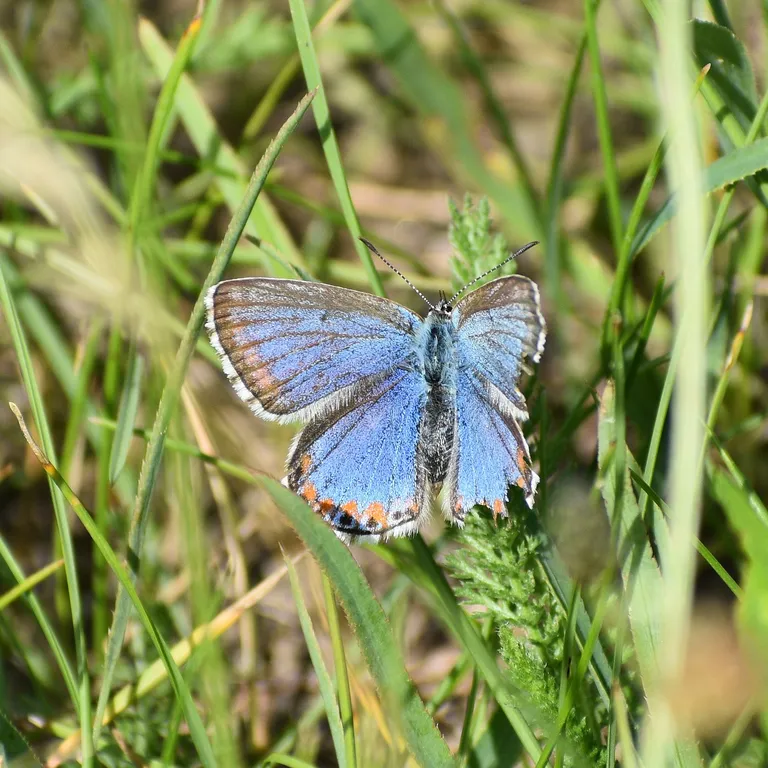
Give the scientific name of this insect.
Lysandra bellargus
